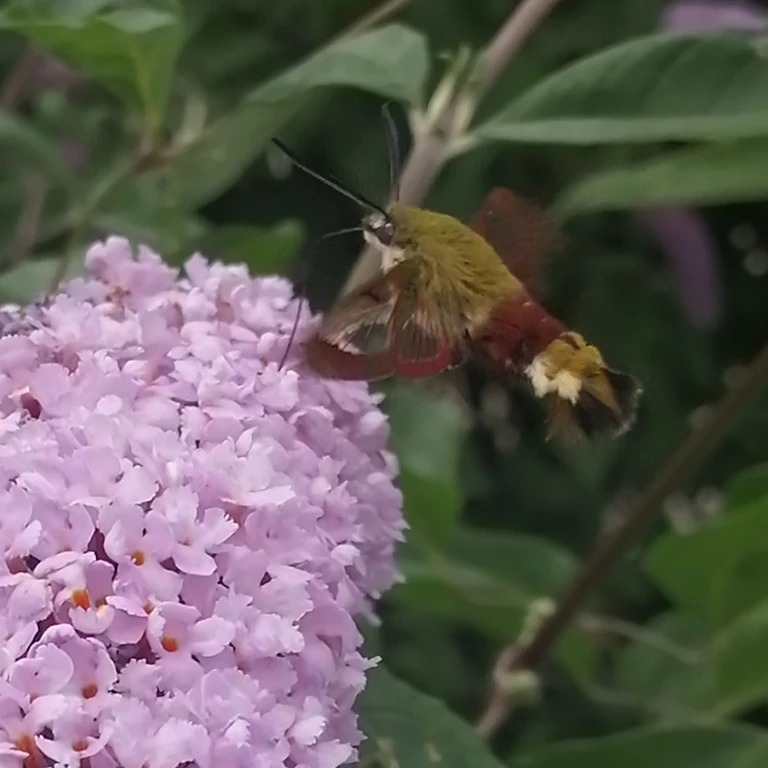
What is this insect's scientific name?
Hemaris fuciformis
